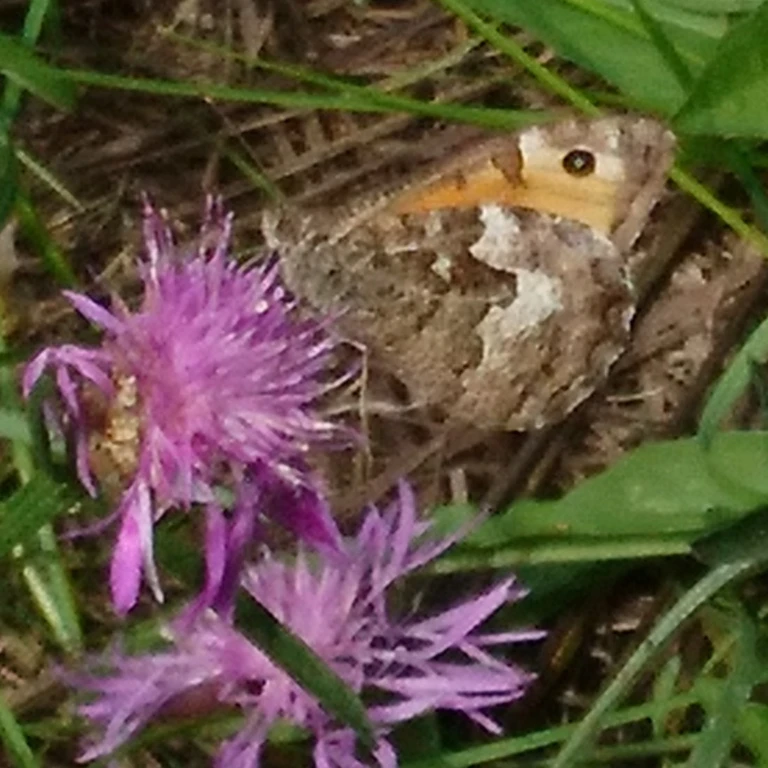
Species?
Hipparchia semele
